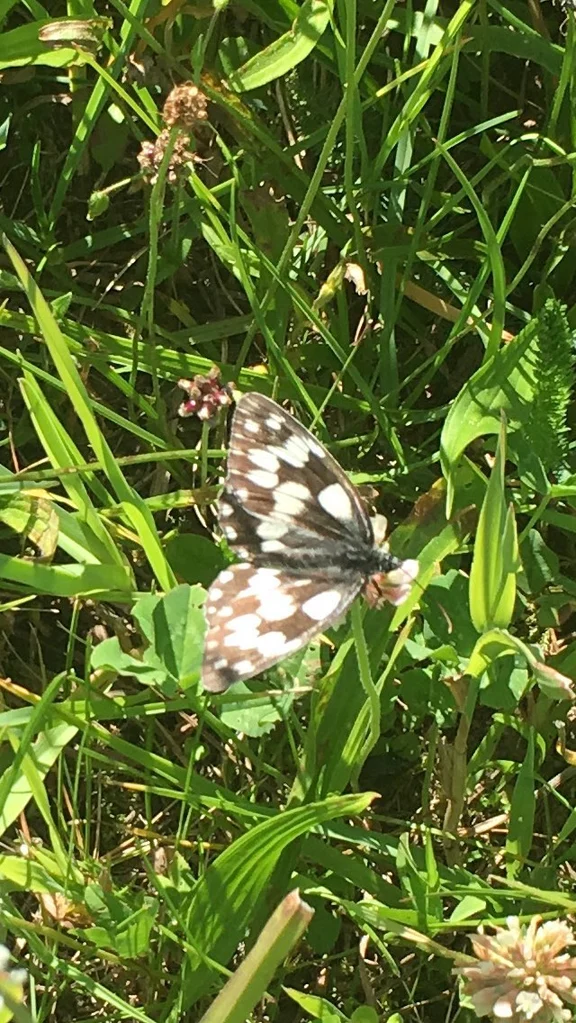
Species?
Melanargia galathea
